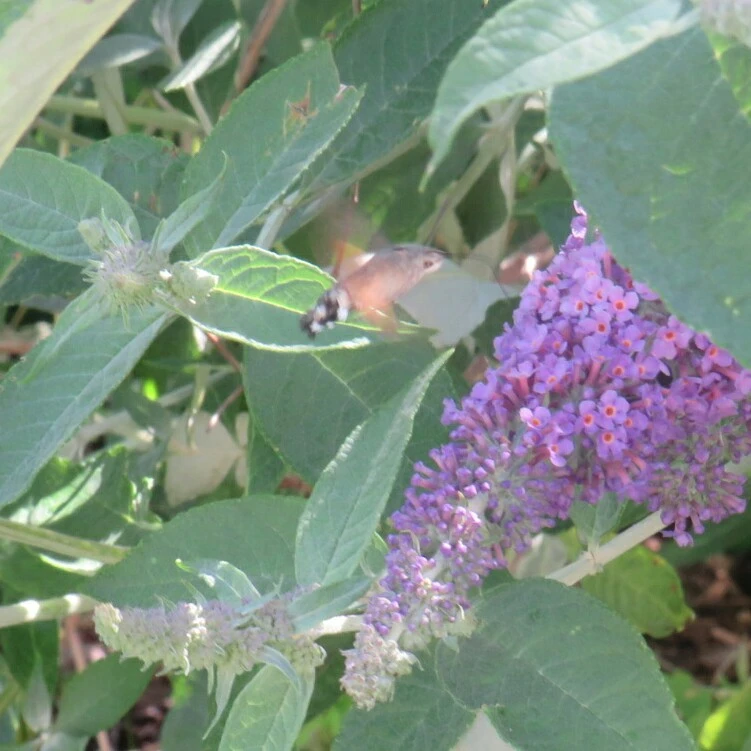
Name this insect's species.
Macroglossum stellatarum
